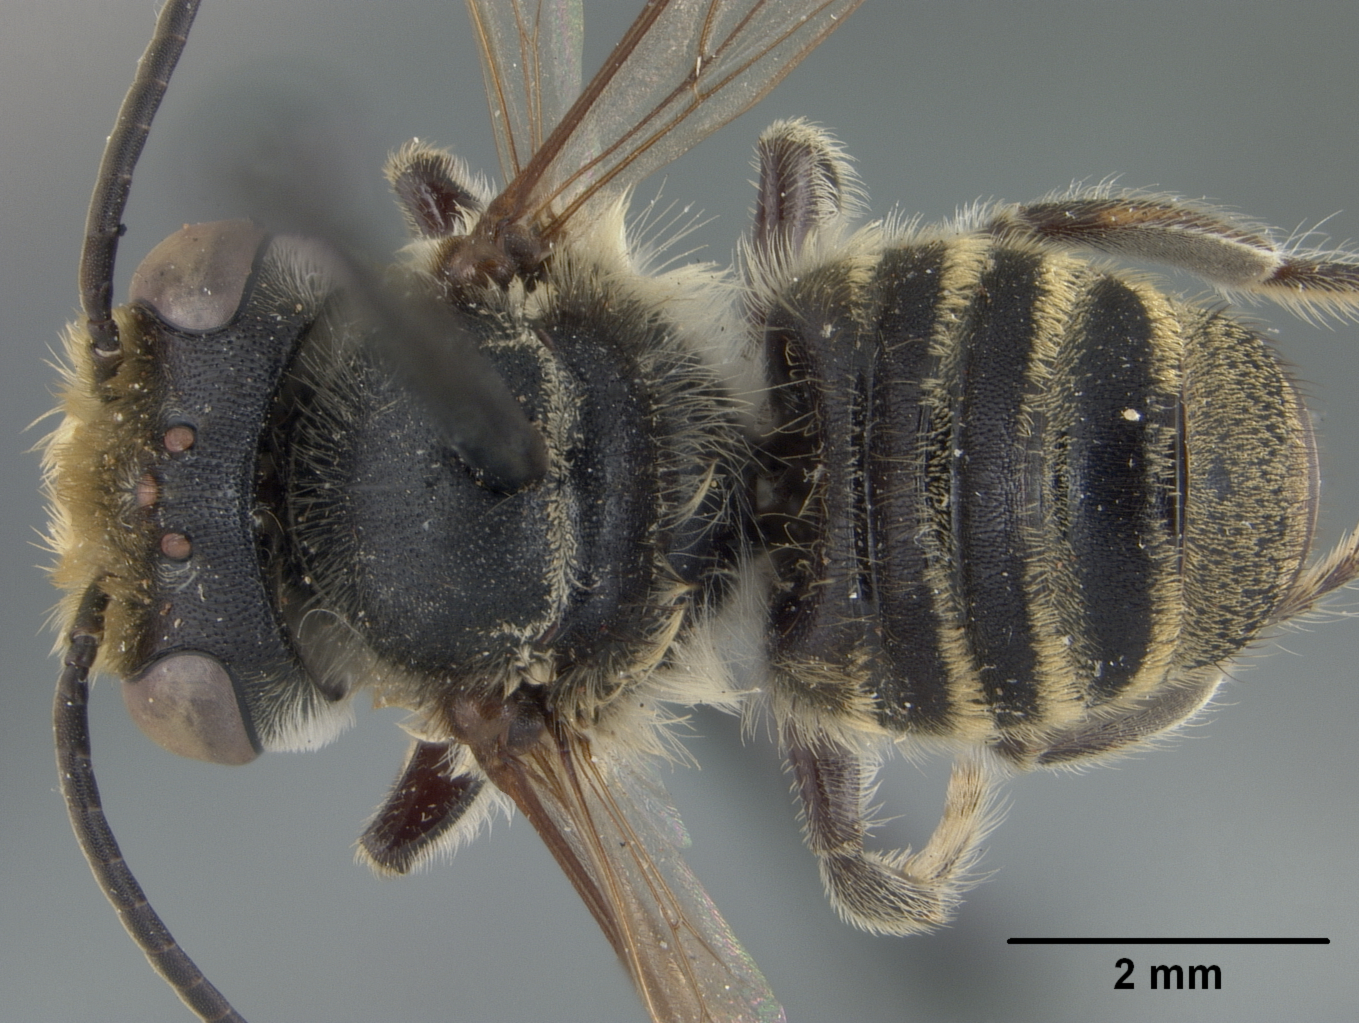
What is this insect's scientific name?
Megachile beniensis
